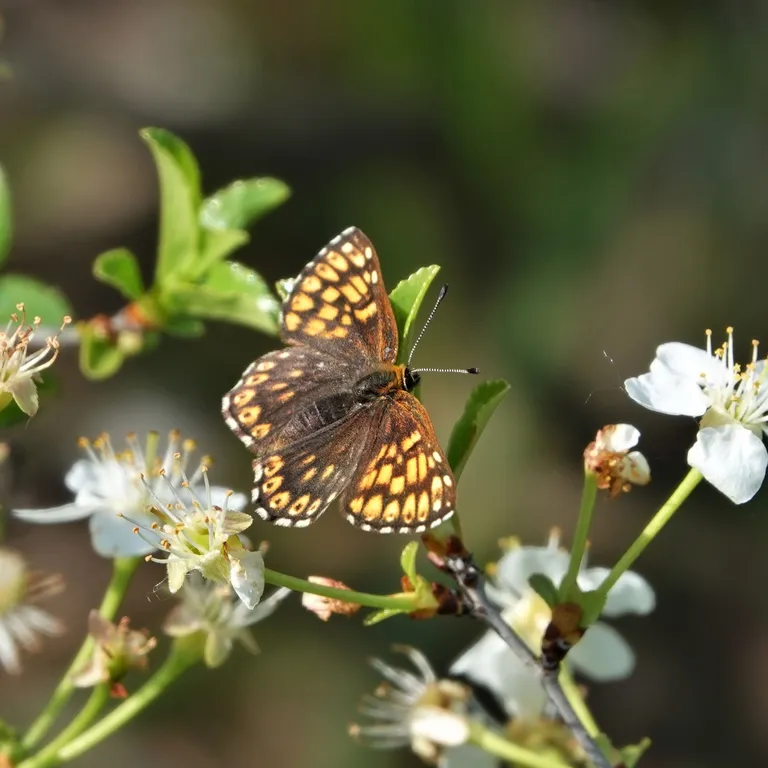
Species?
Hamearis lucina
